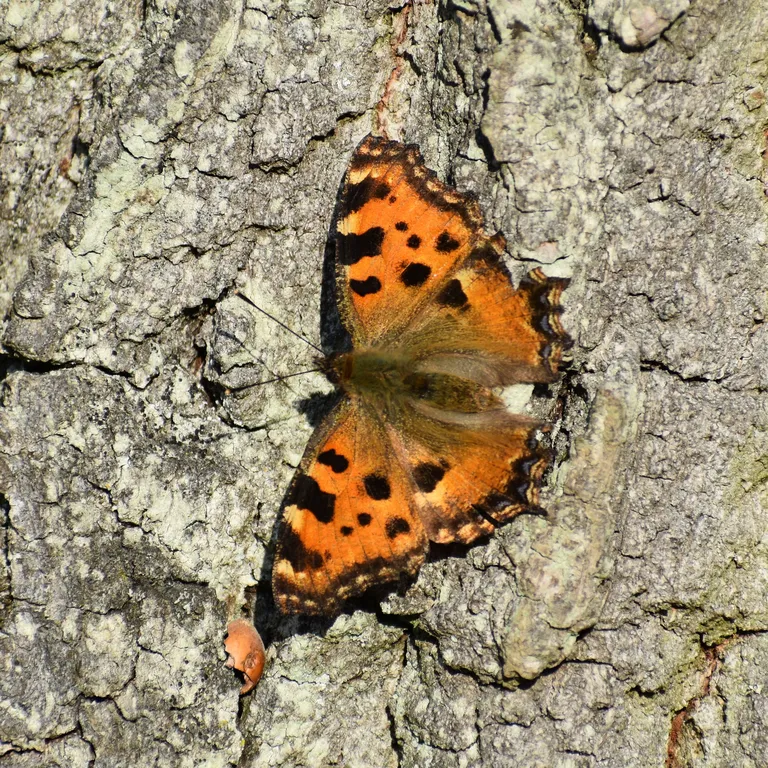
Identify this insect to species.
Nymphalis polychloros
